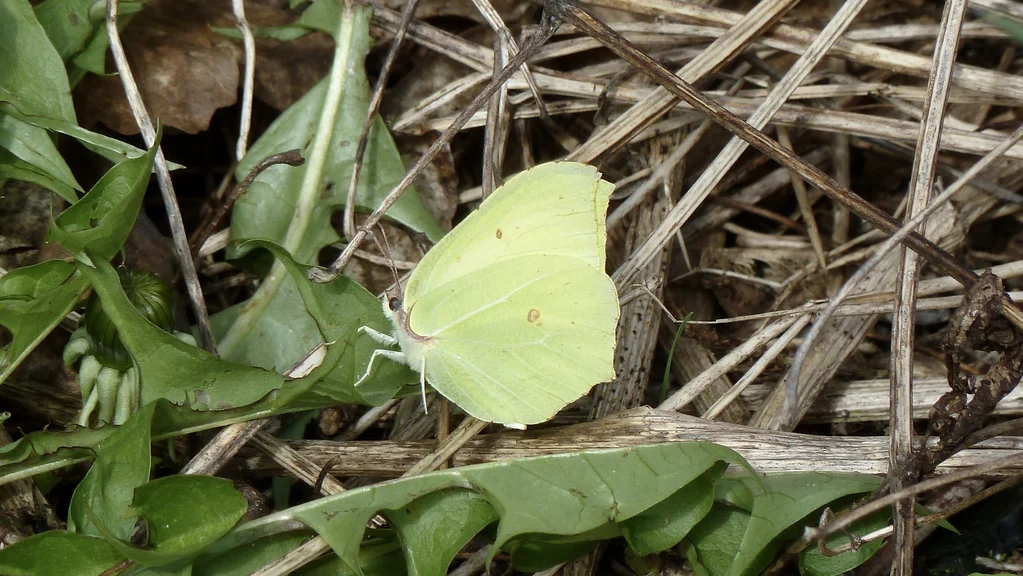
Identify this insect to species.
Gonepteryx rhamni
